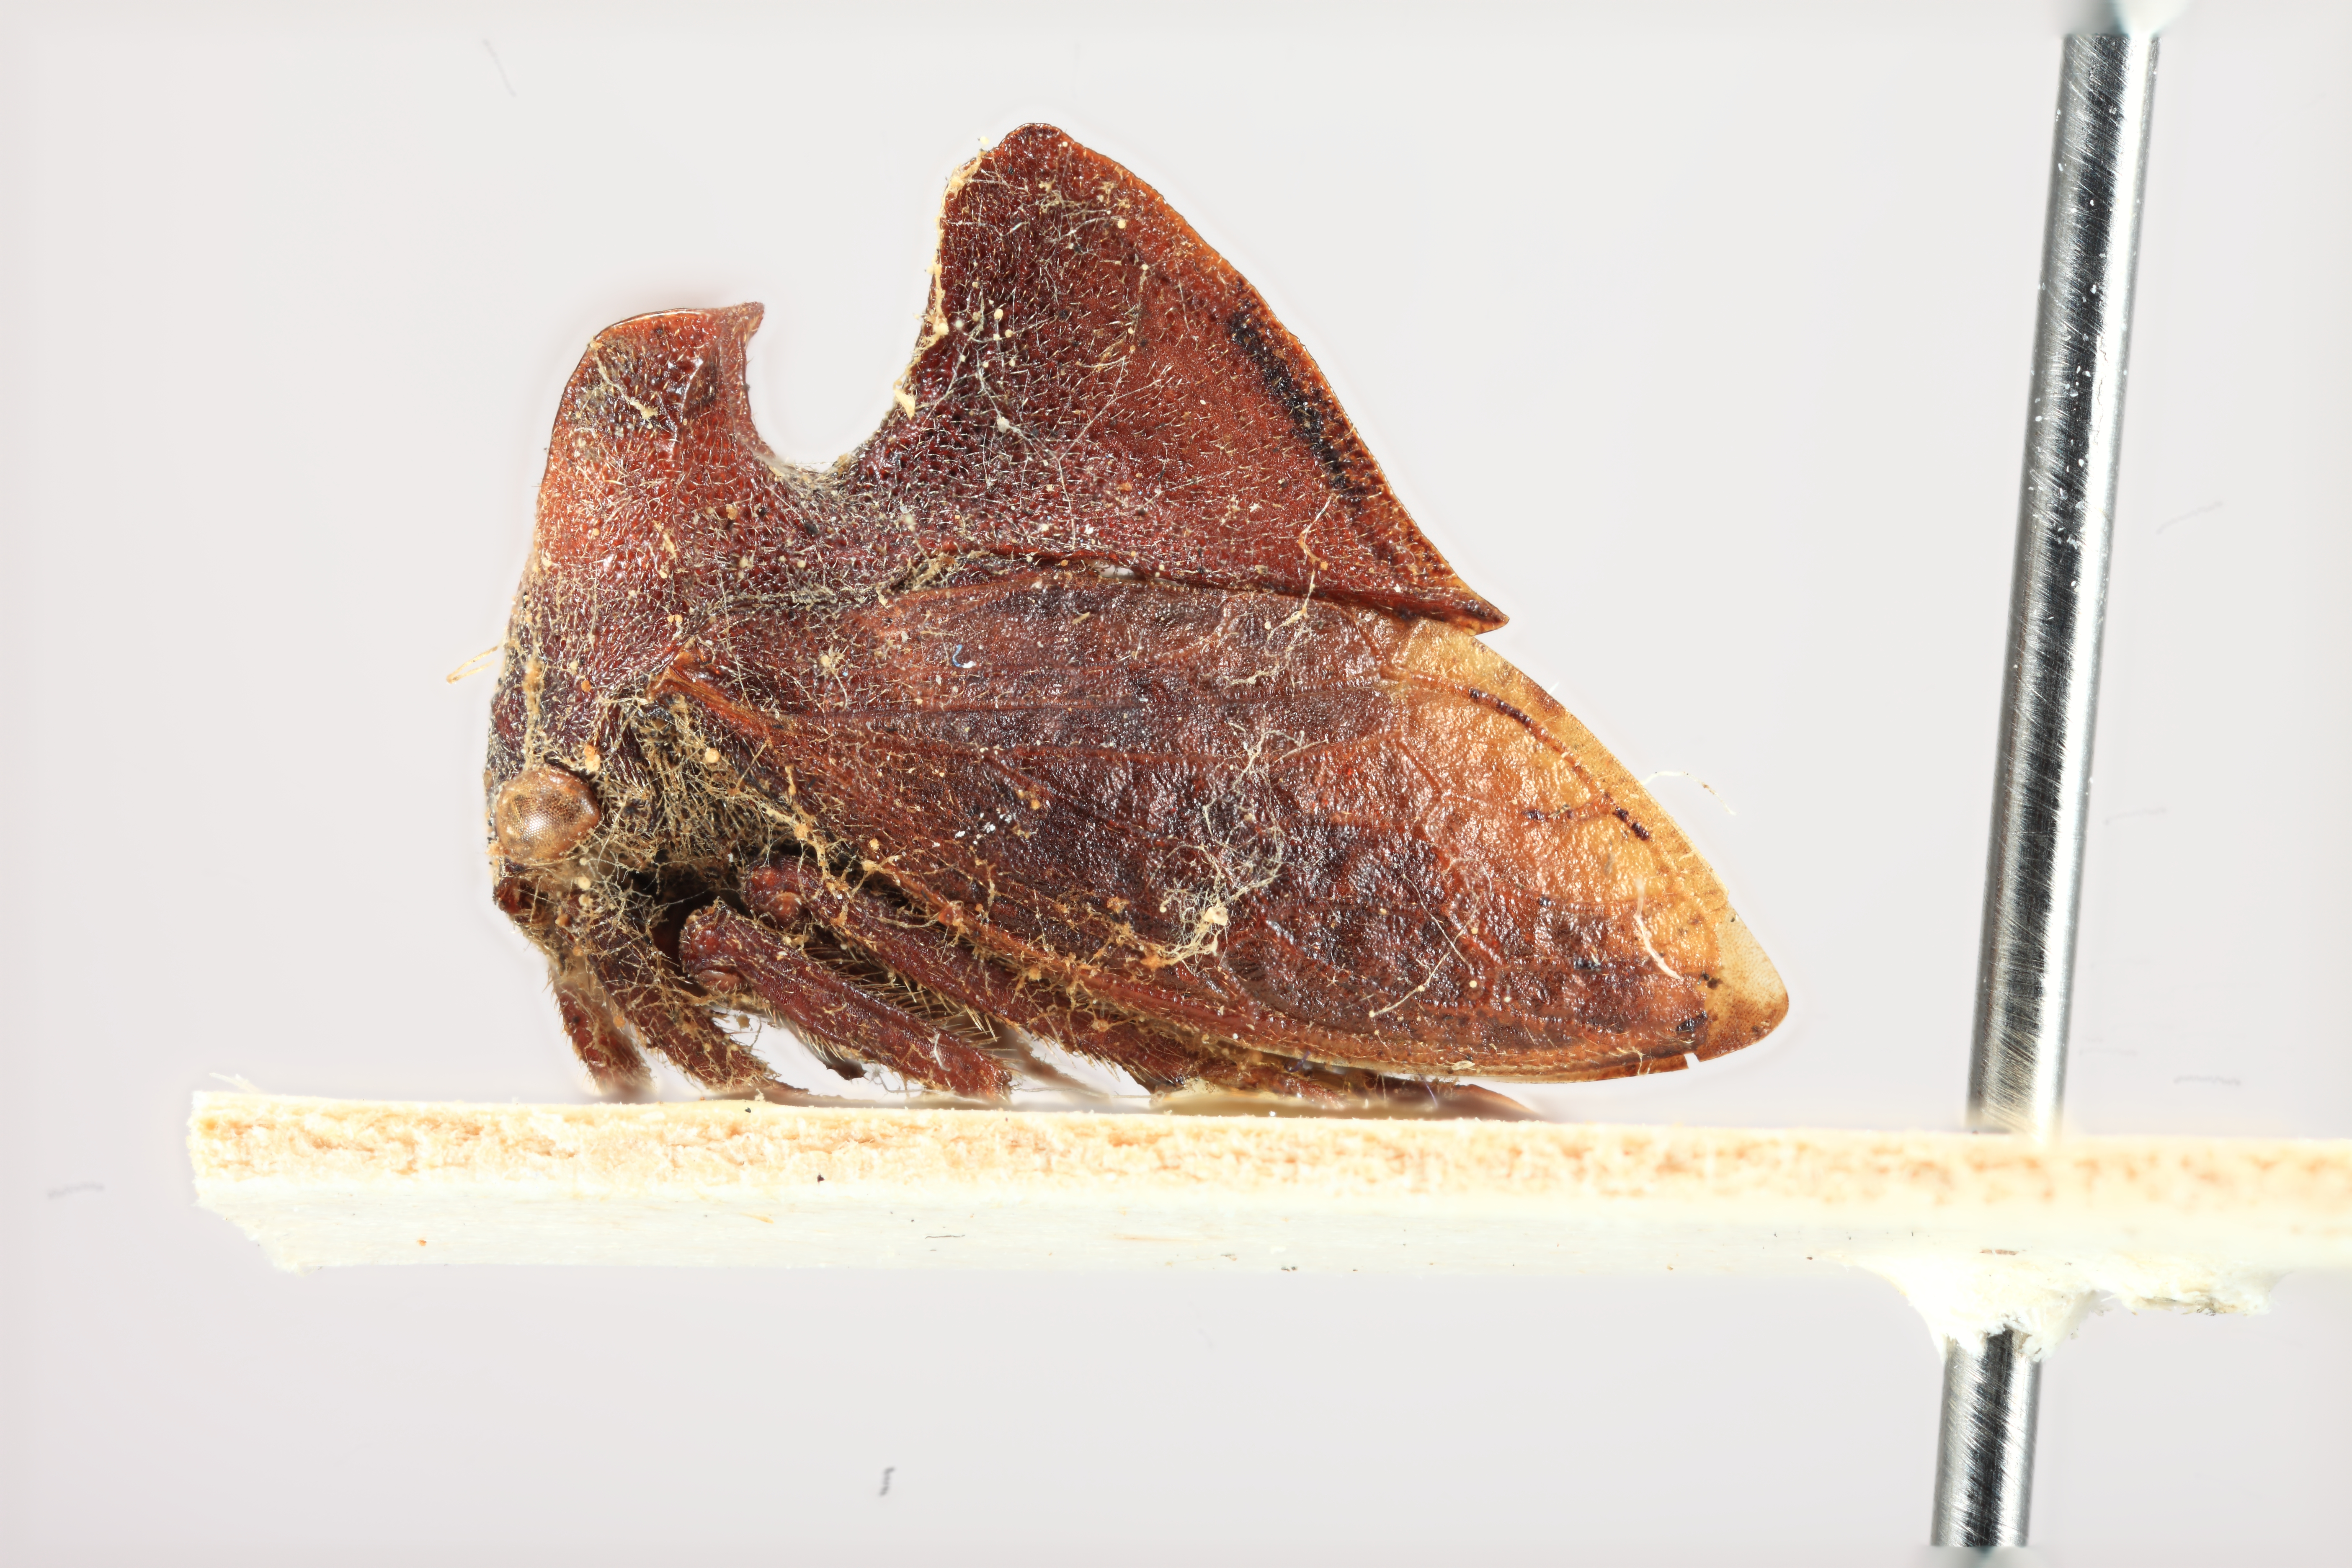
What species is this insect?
Antialcidas erectus
